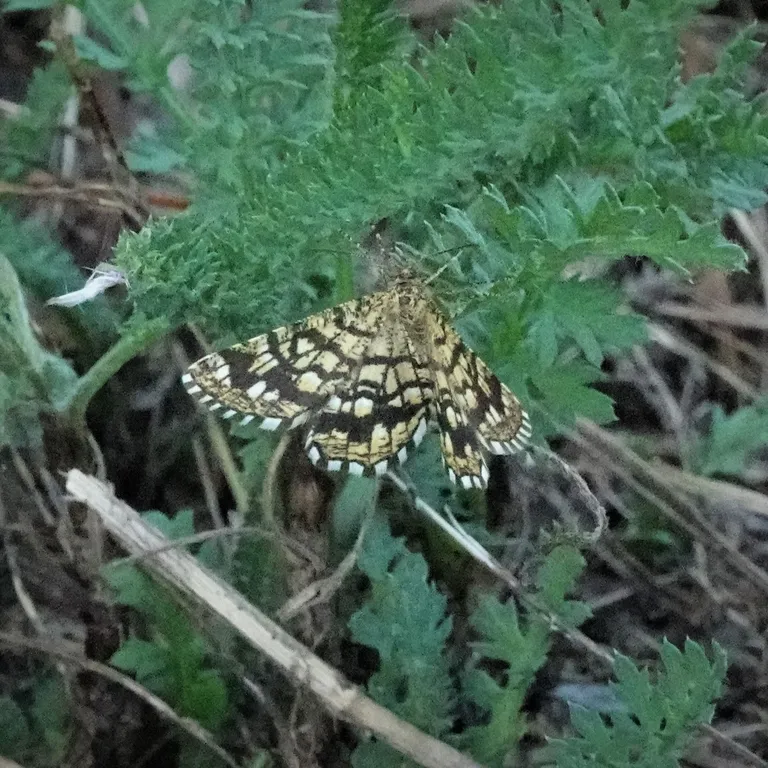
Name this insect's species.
Chiasmia clathrata
